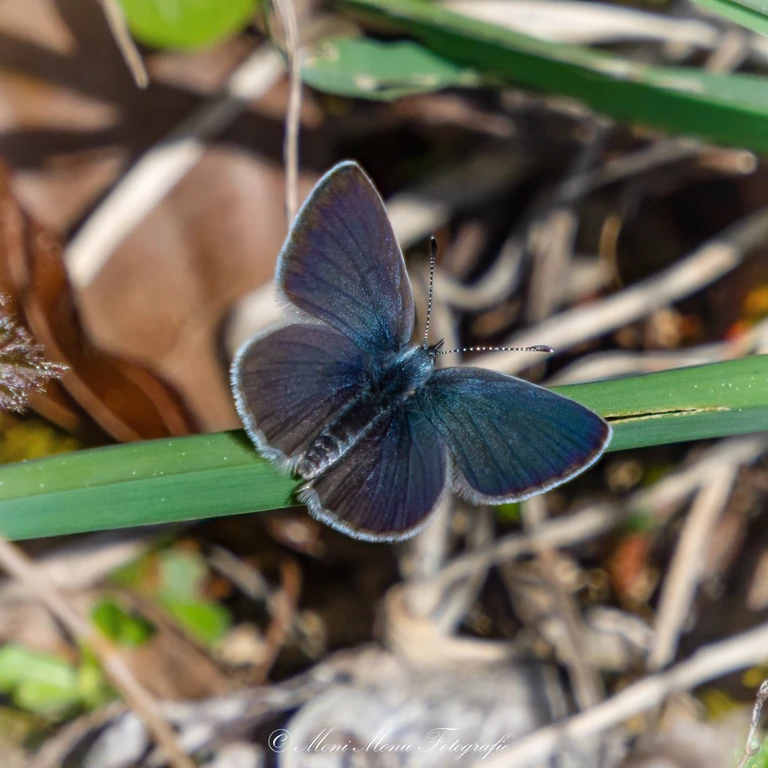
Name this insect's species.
Cupido minimus
